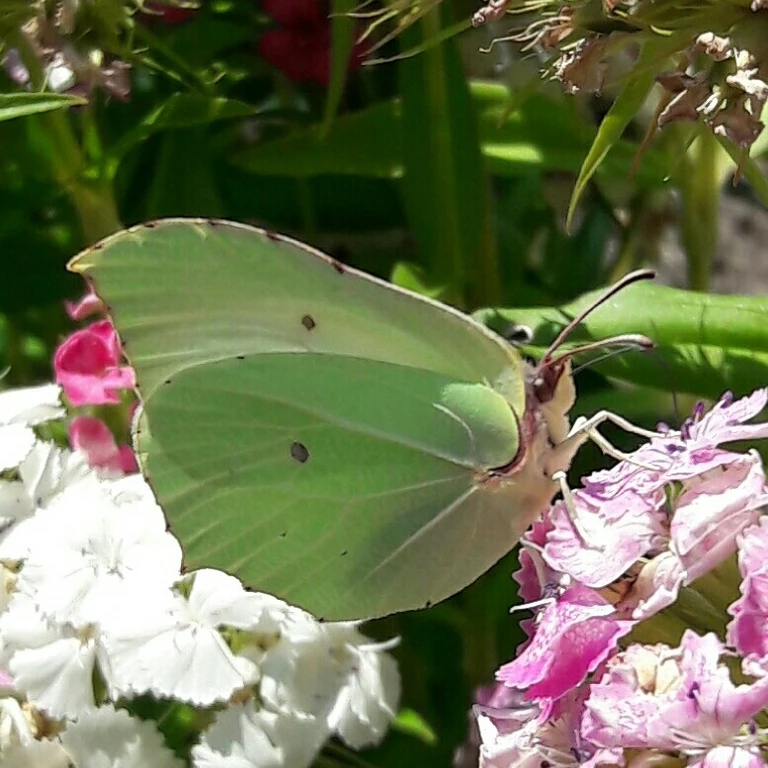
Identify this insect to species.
Gonepteryx rhamni
